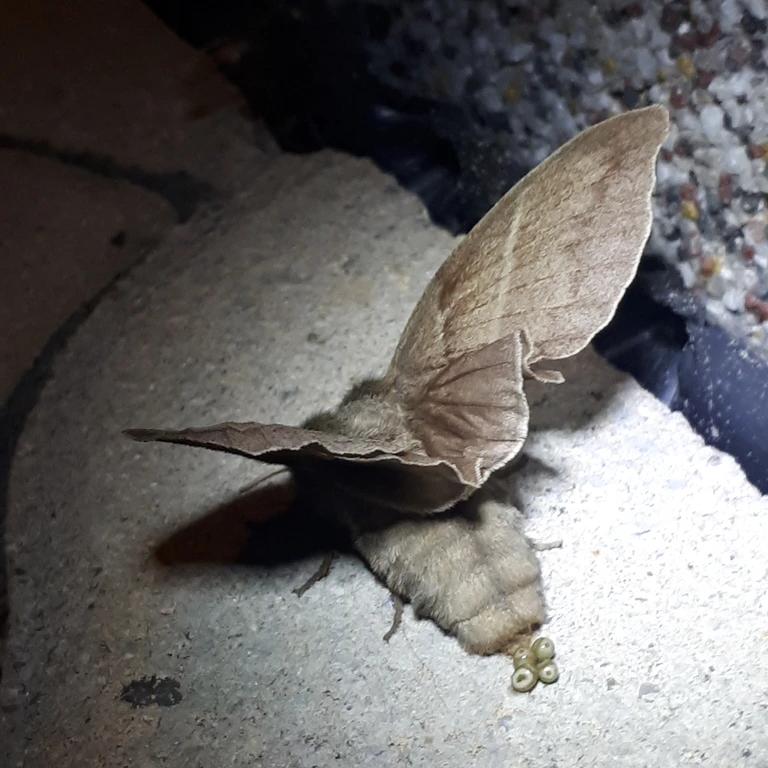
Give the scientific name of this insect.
Macrothylacia rubi
